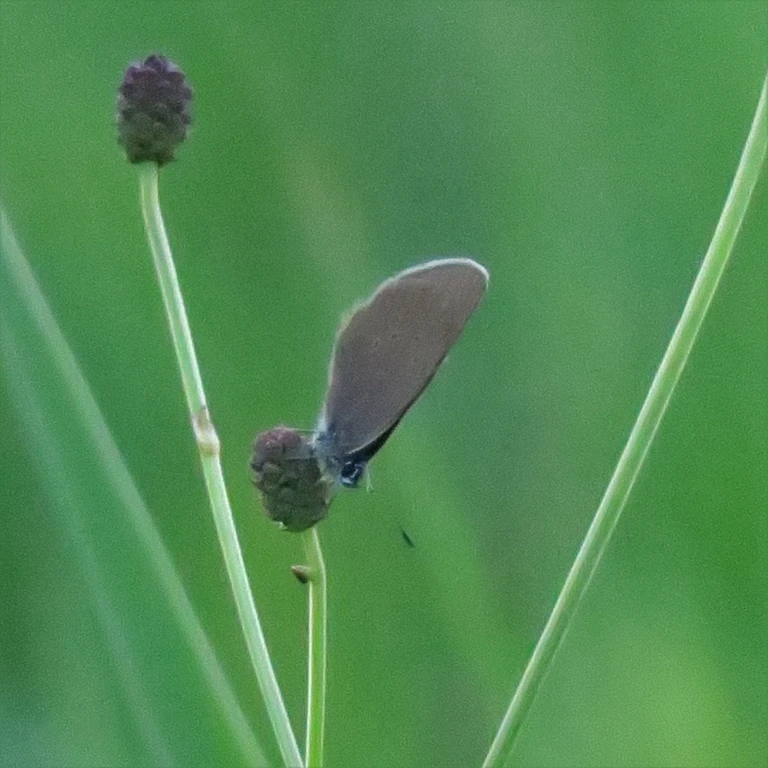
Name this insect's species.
Phengaris nausithous (also Maculinea nausithous)
